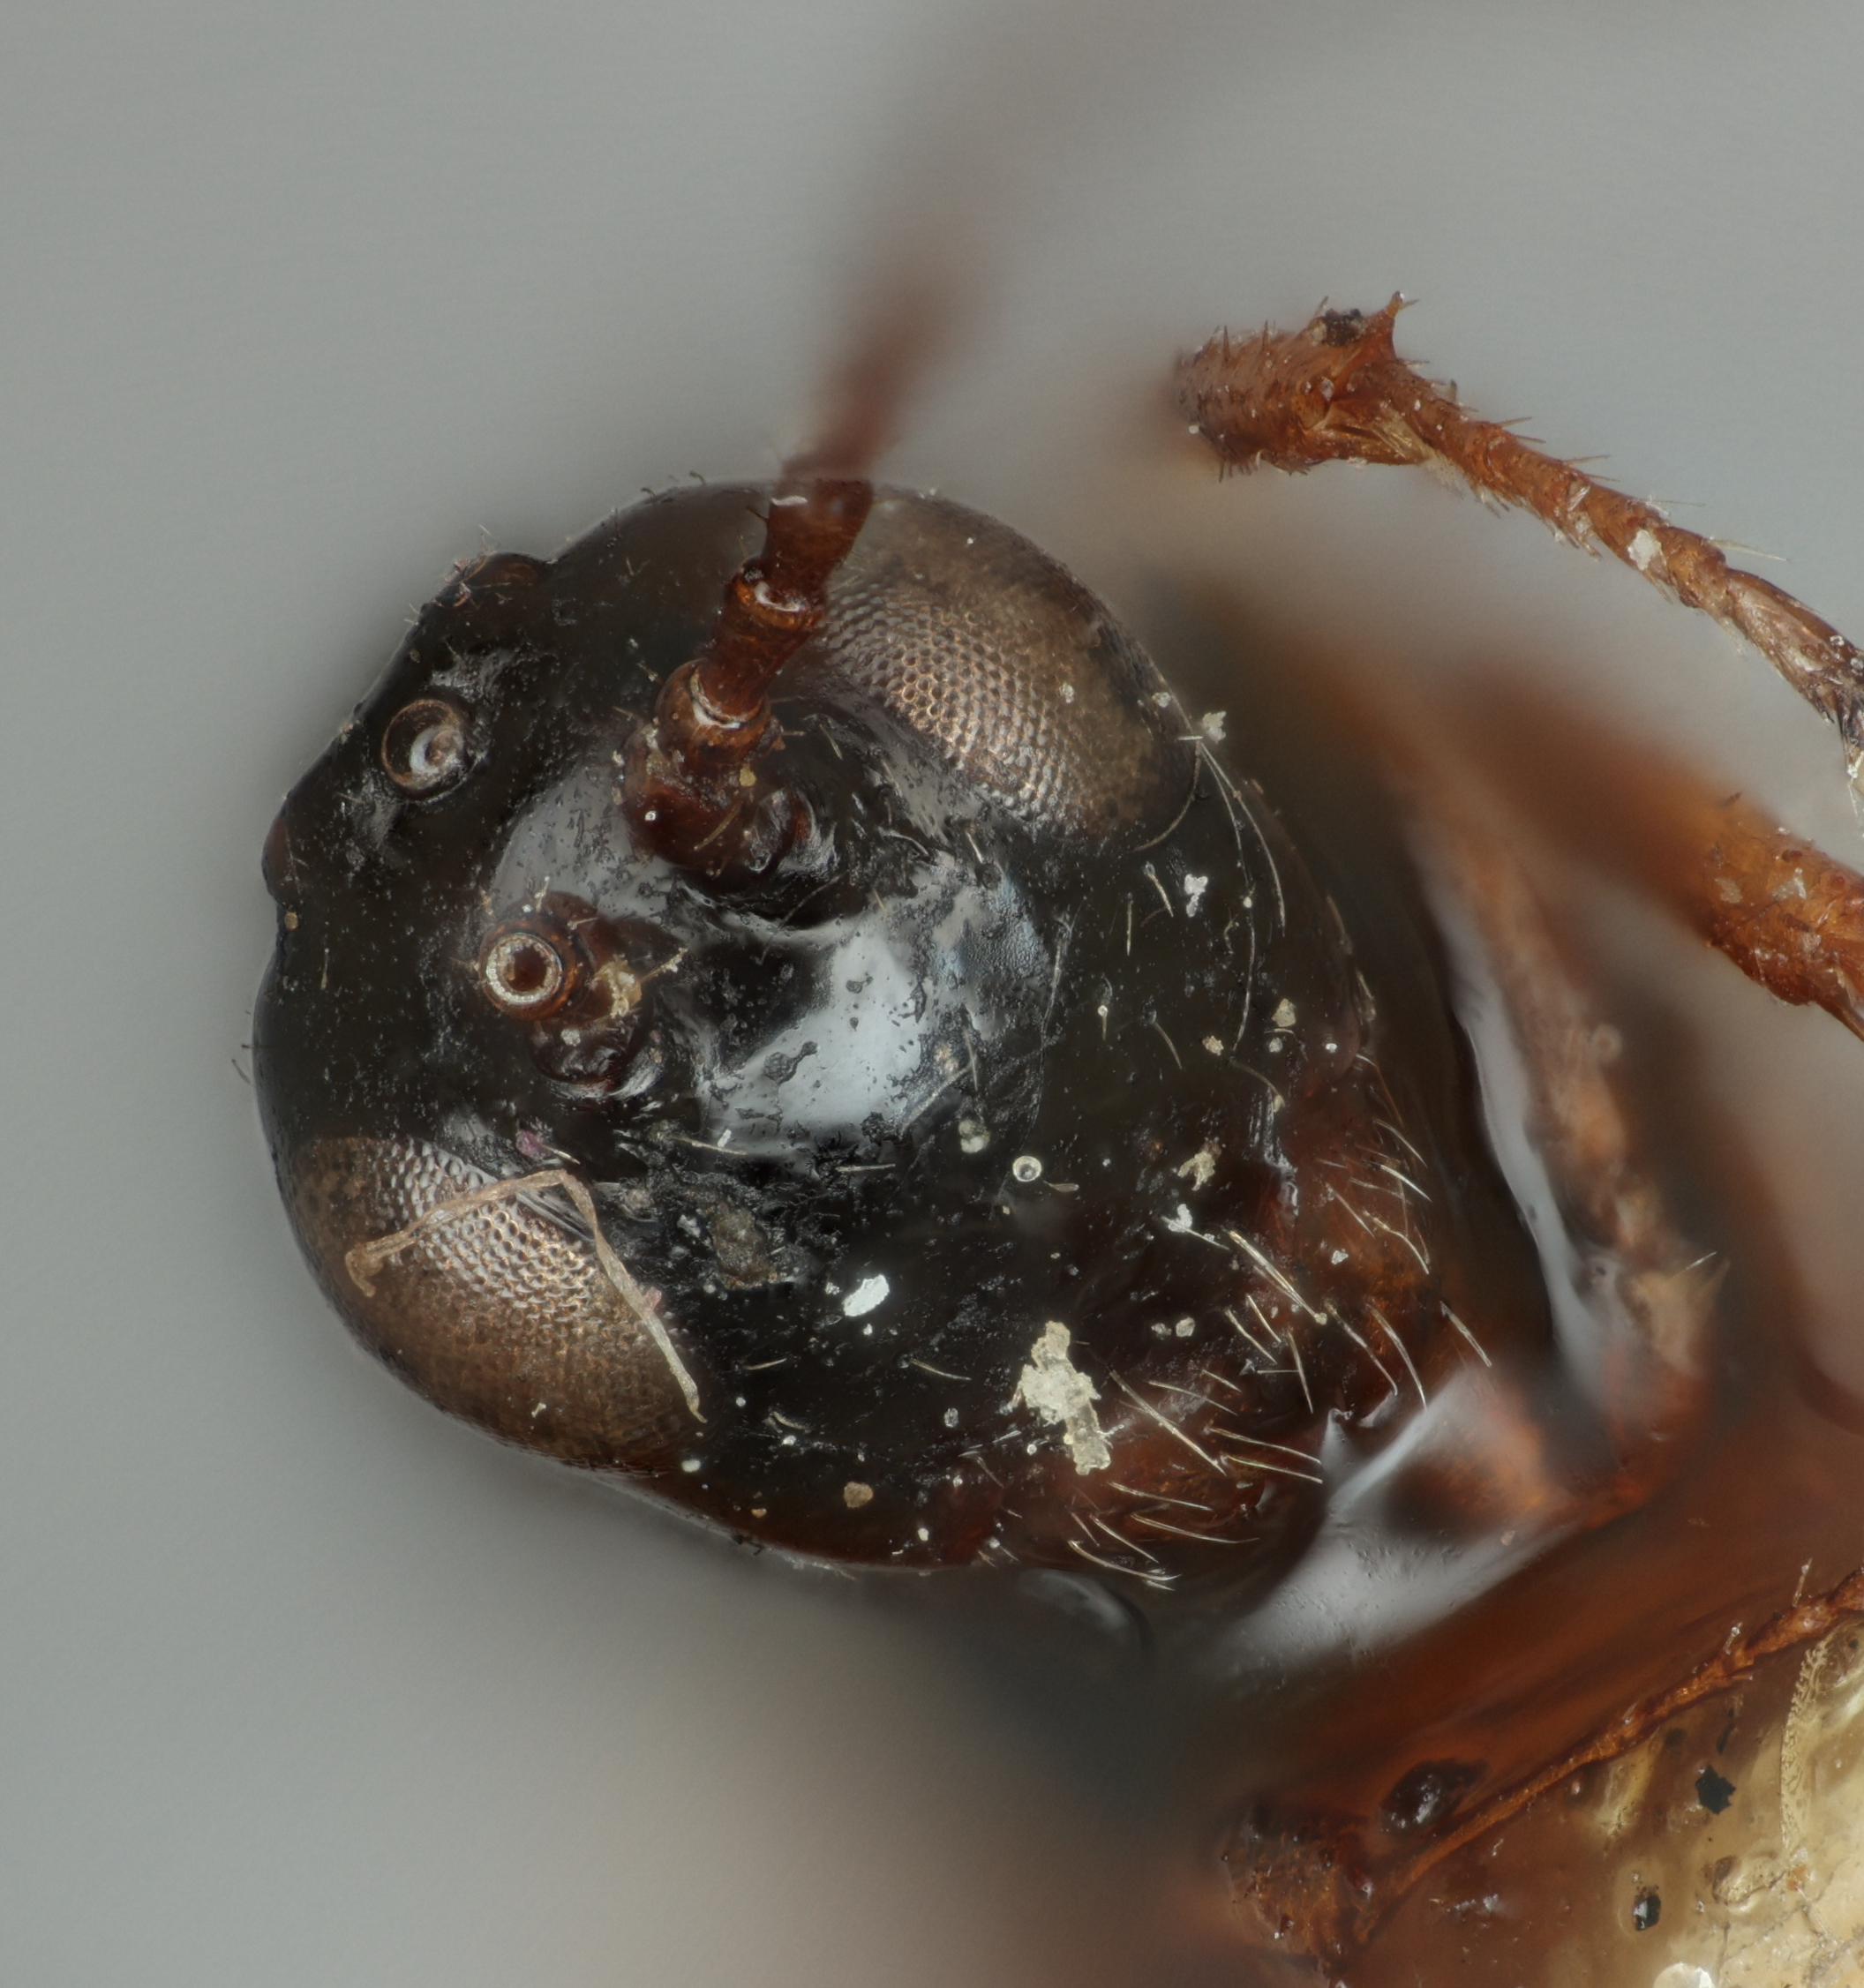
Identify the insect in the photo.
Psilodora cultra
